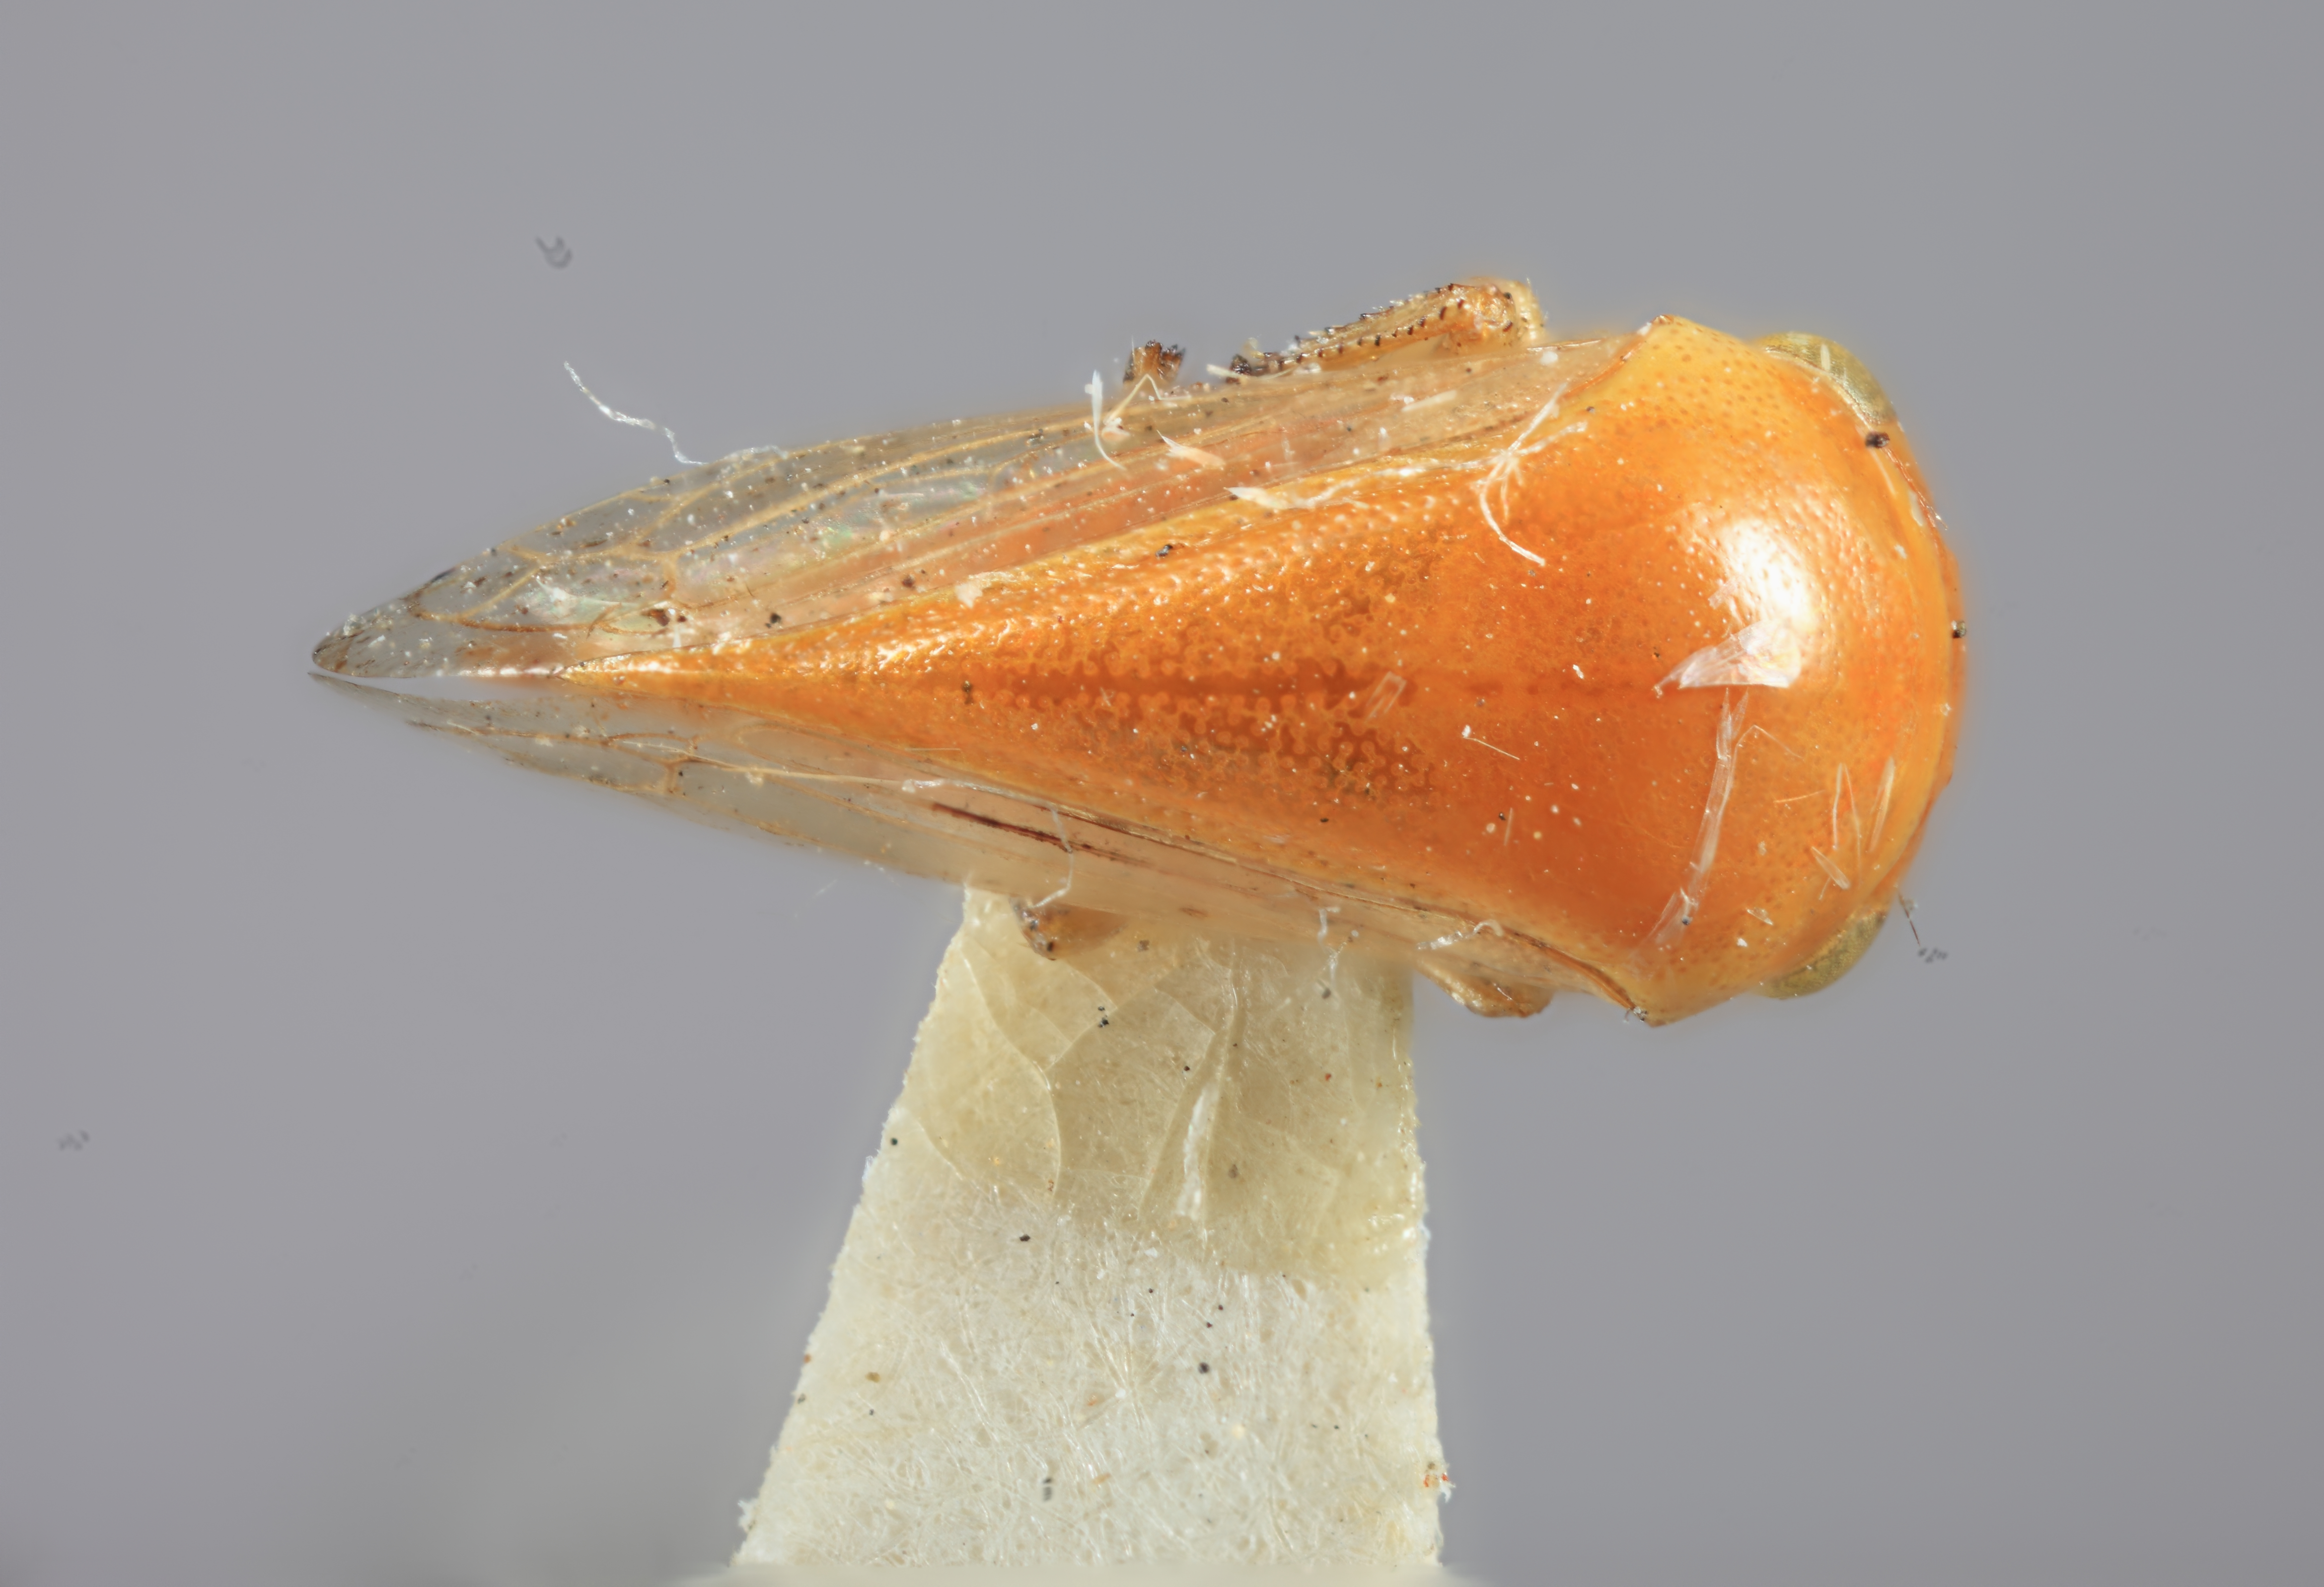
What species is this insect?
Acutalis inornata
